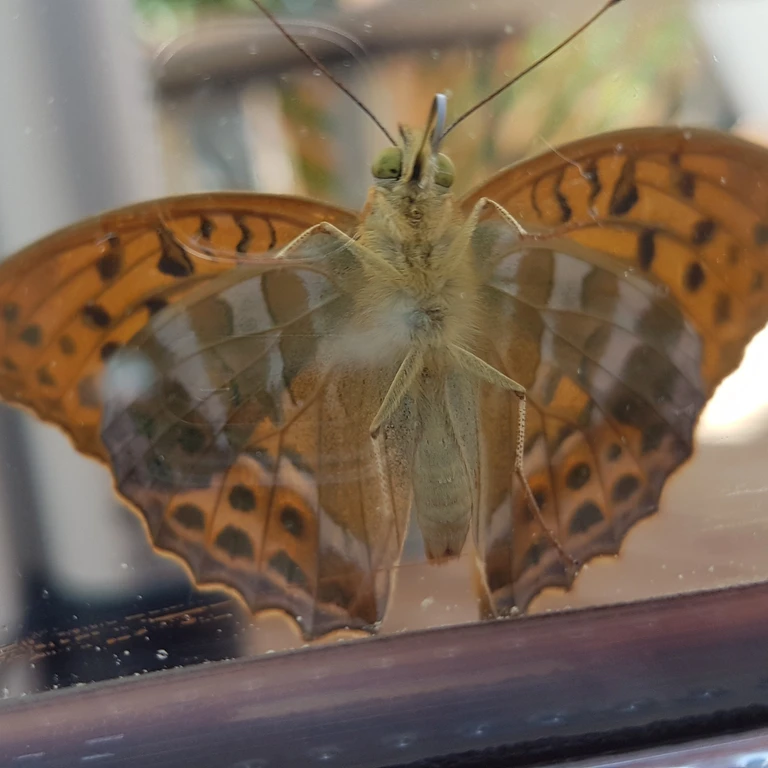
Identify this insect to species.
Argynnis paphia
